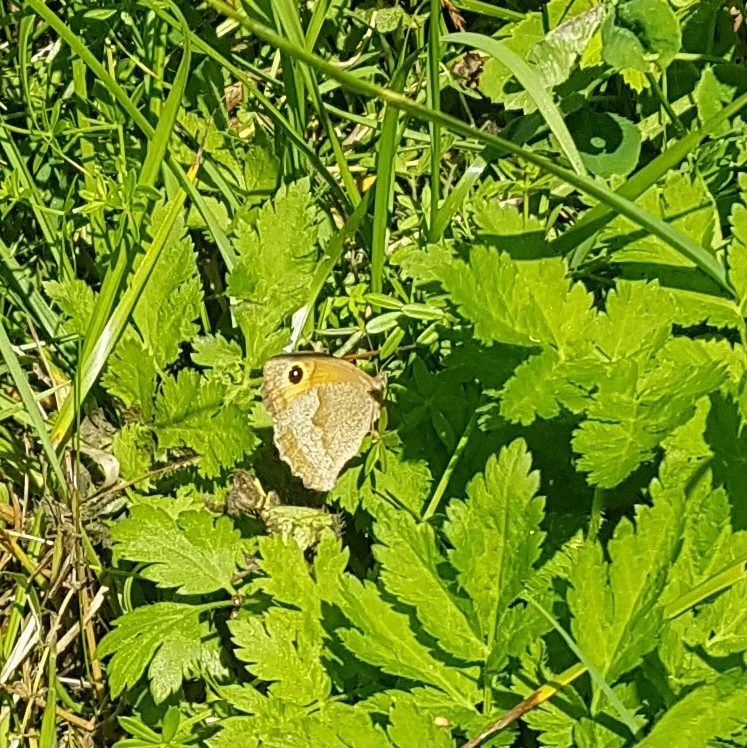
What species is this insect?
Maniola jurtina
